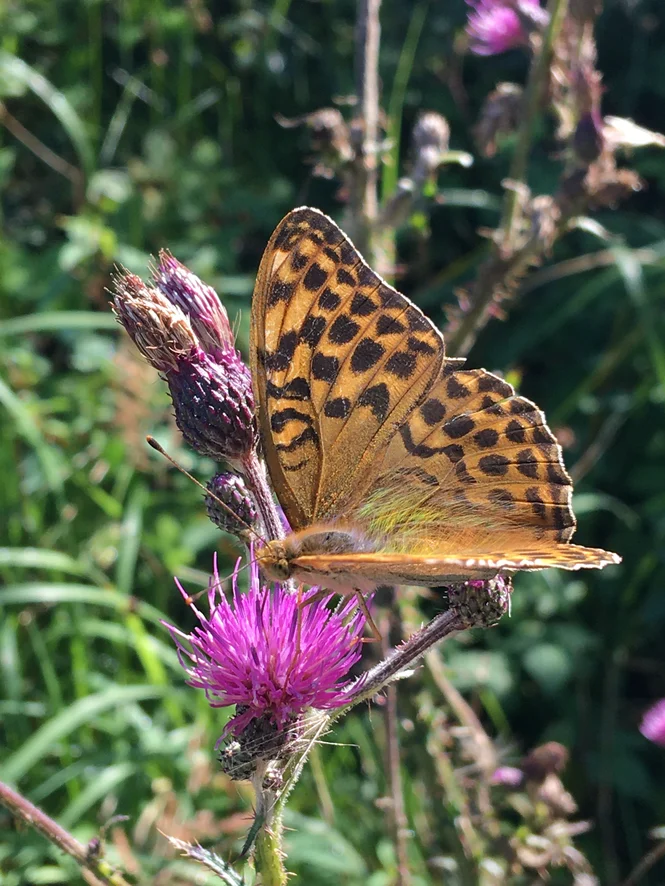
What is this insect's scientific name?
Argynnis paphia
